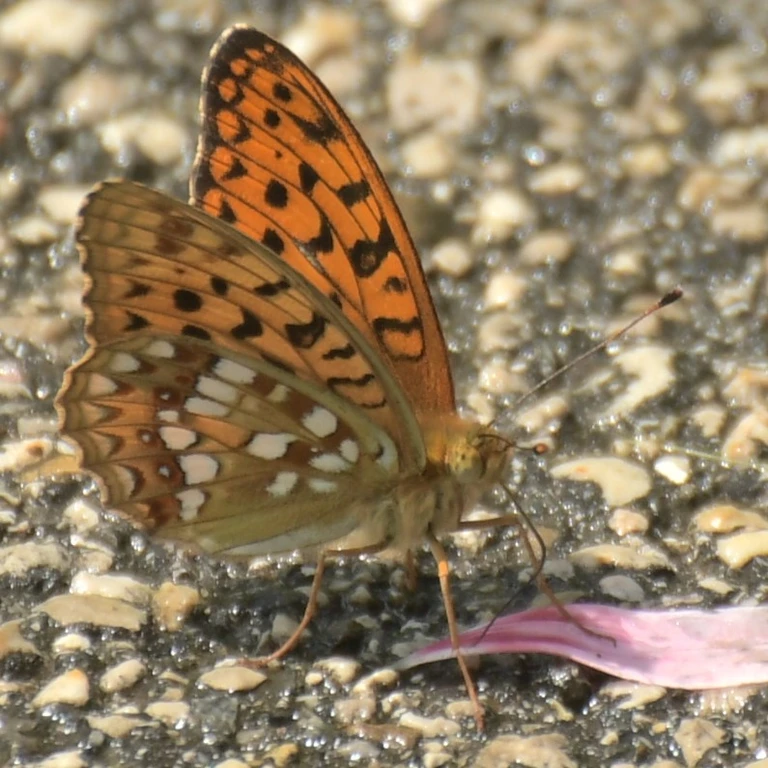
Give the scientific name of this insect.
Fabriciana adippe
